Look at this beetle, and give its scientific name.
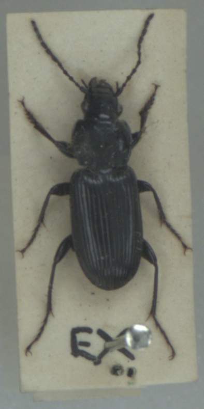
Pterostichus nigrita
